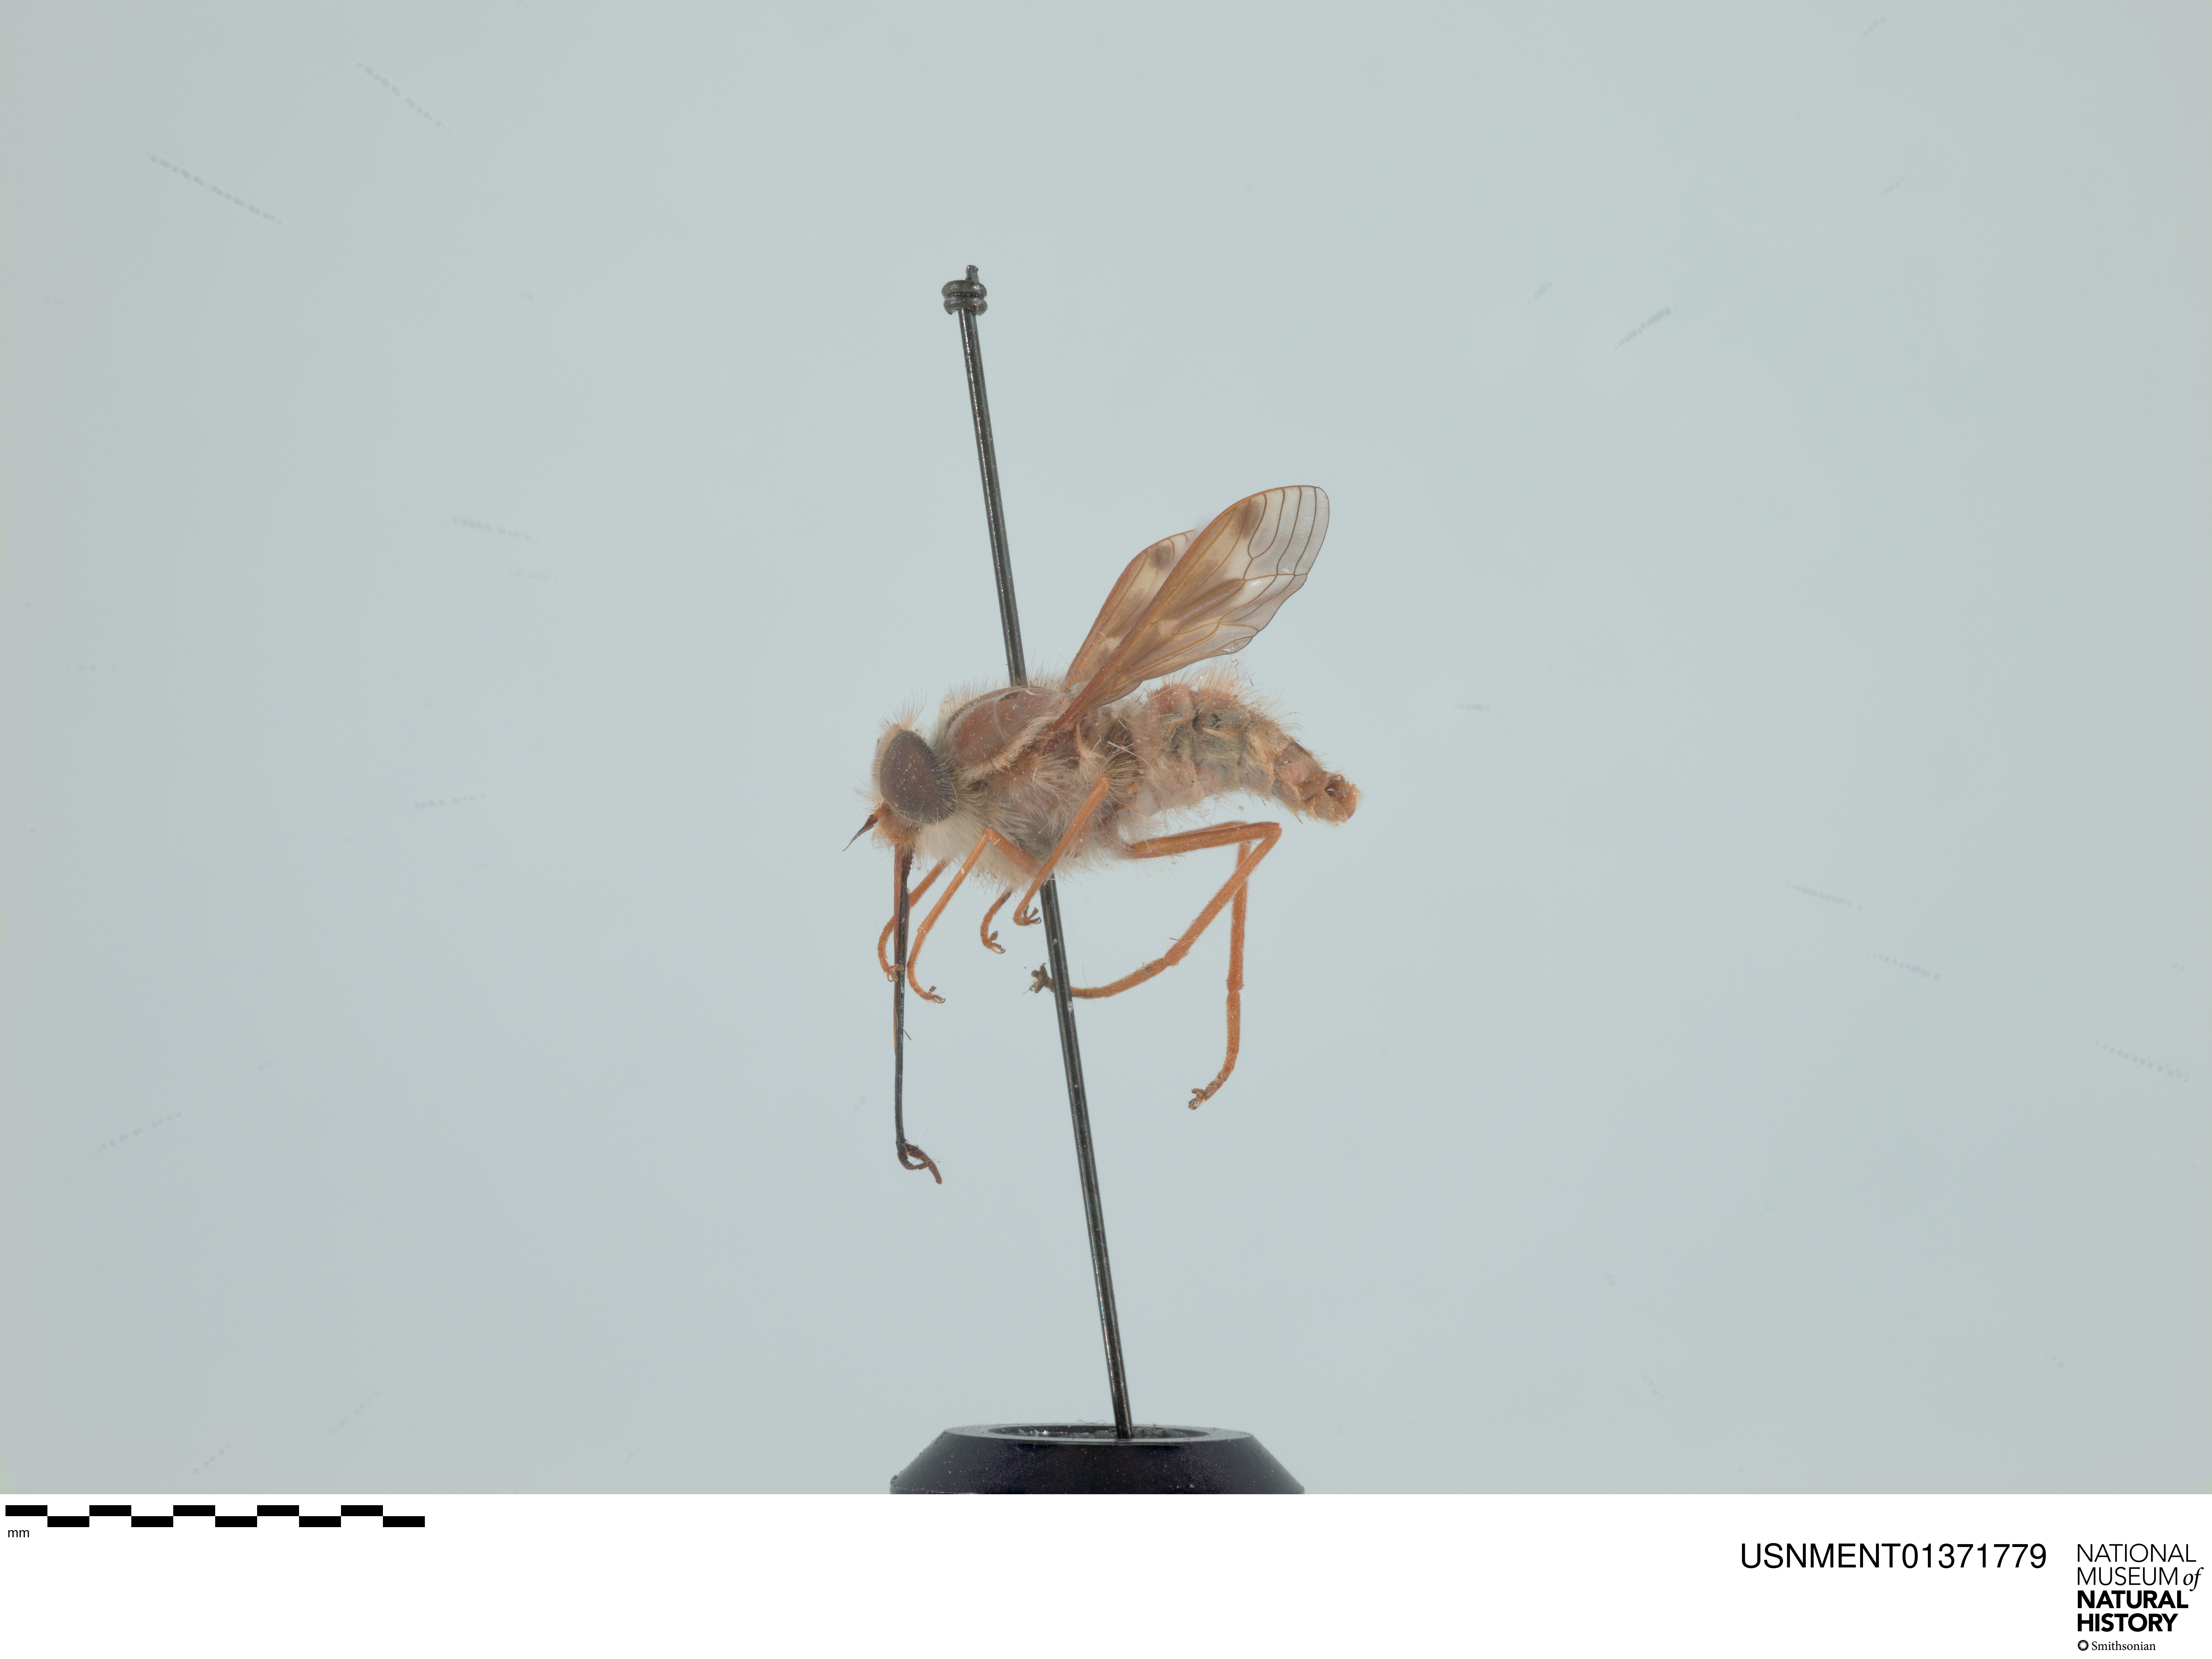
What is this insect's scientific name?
Hirmoneura nubipennis (also Trichophthalma nubipennis)
